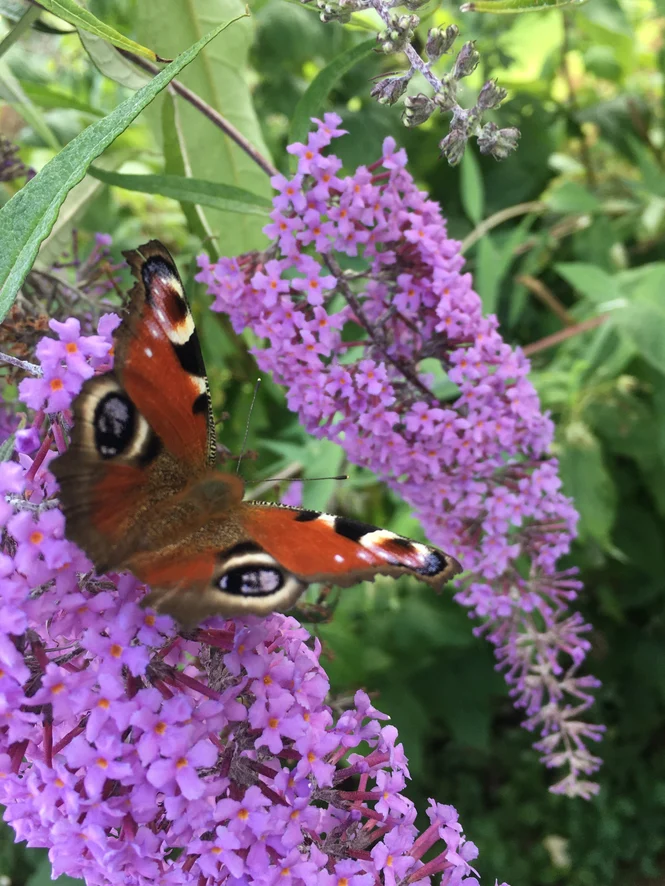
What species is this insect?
Aglais io
